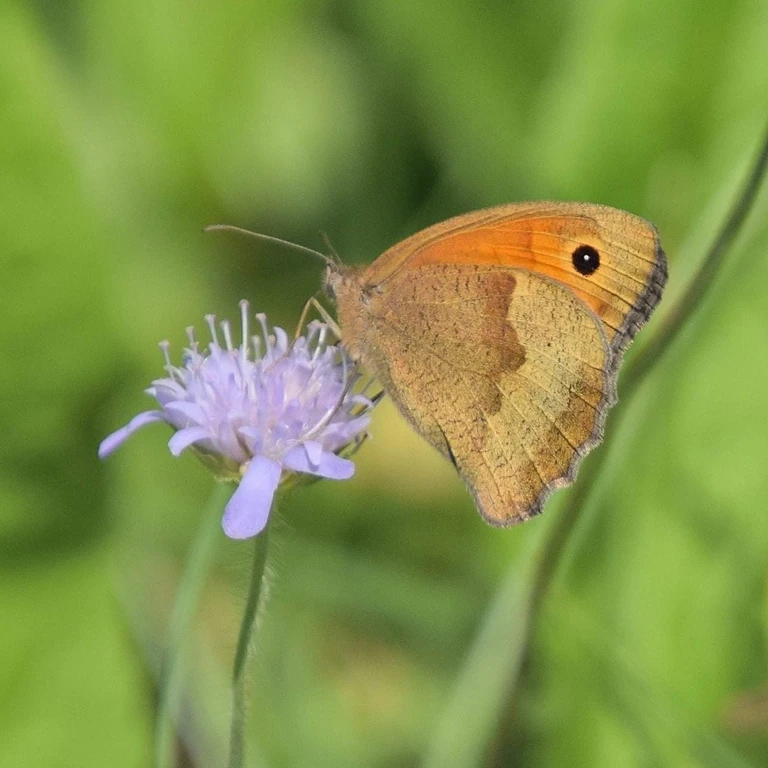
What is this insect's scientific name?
Maniola jurtina
